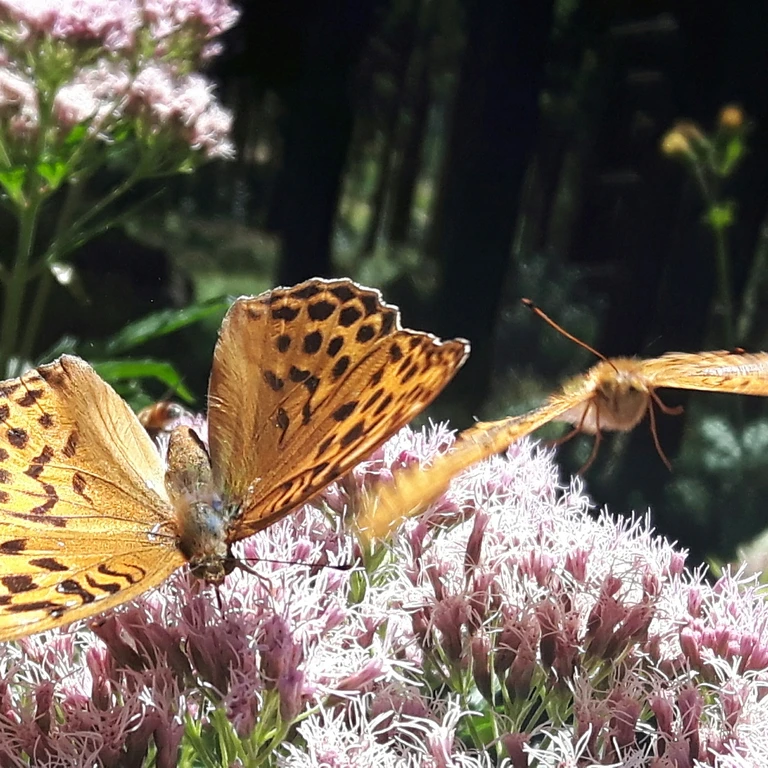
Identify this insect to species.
Argynnis paphia
